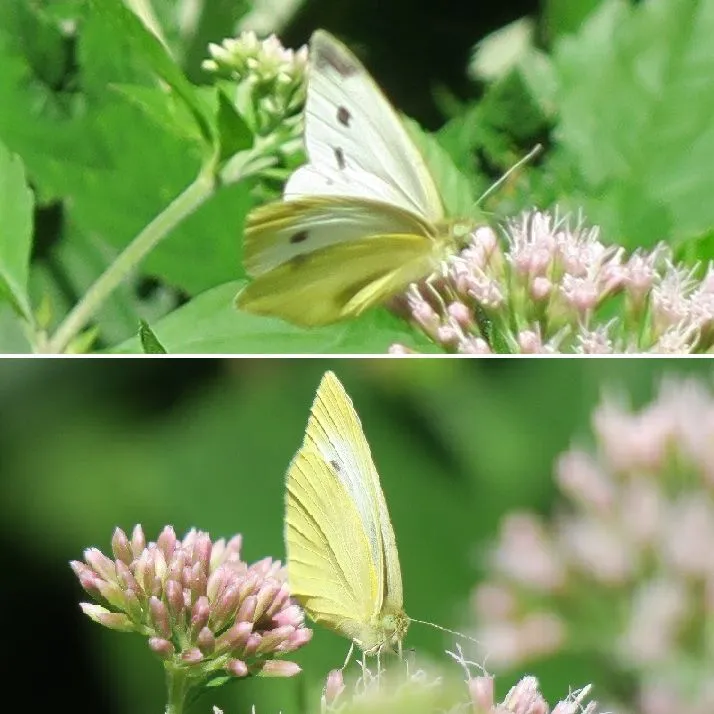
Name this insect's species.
Pieris rapae
